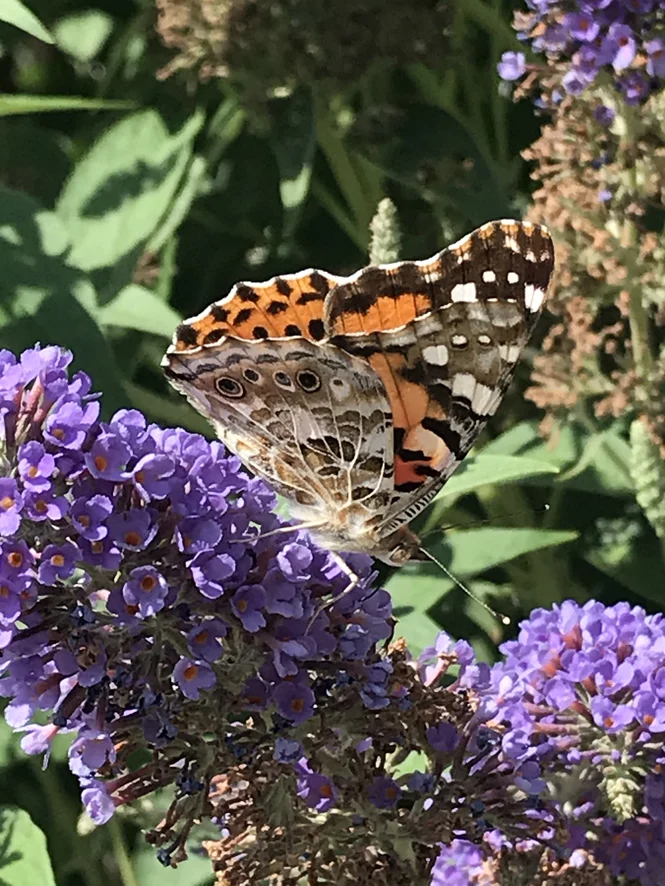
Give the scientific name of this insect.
Vanessa cardui
